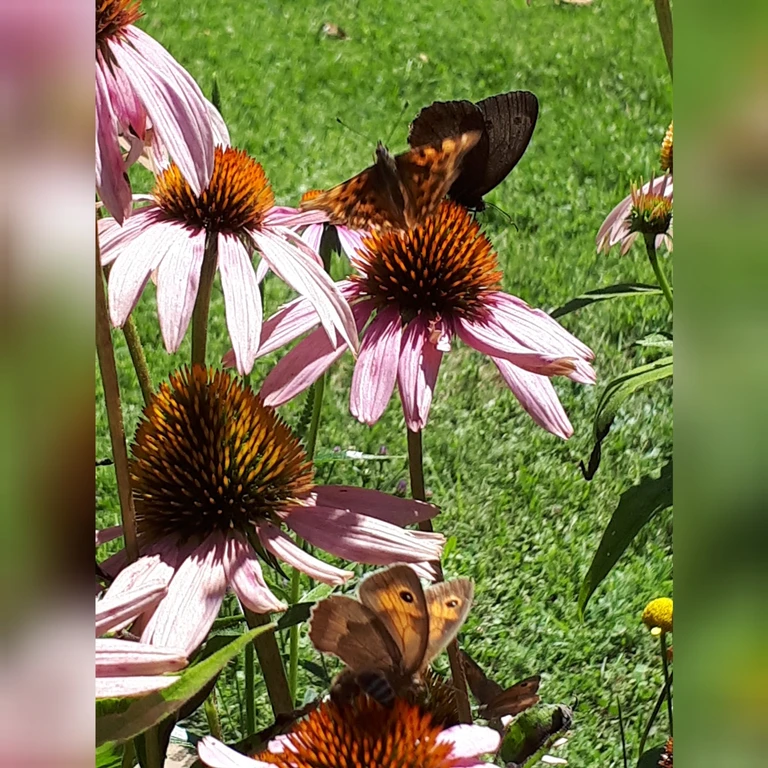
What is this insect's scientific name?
Maniola jurtina
